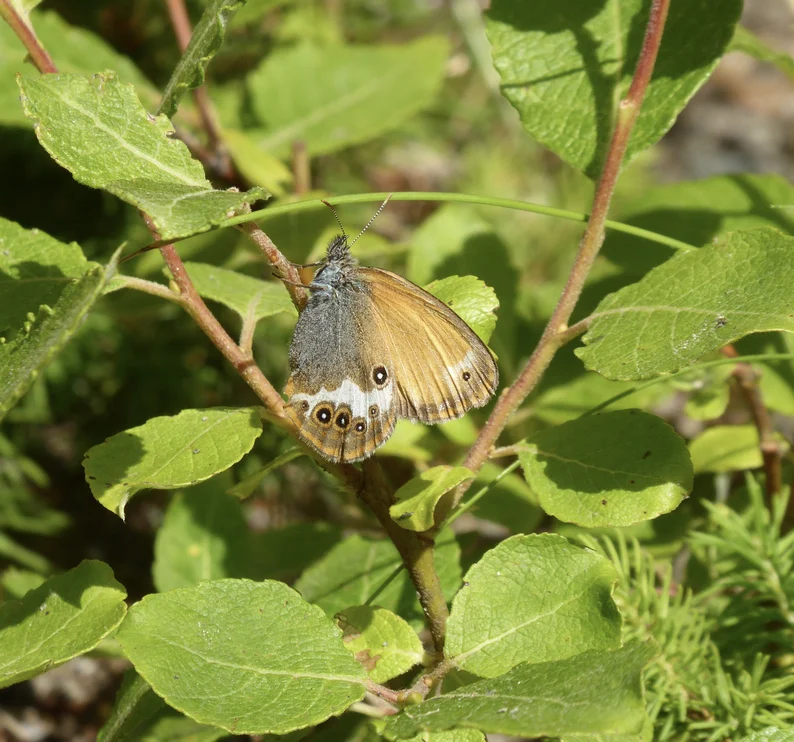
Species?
Coenonympha arcania
